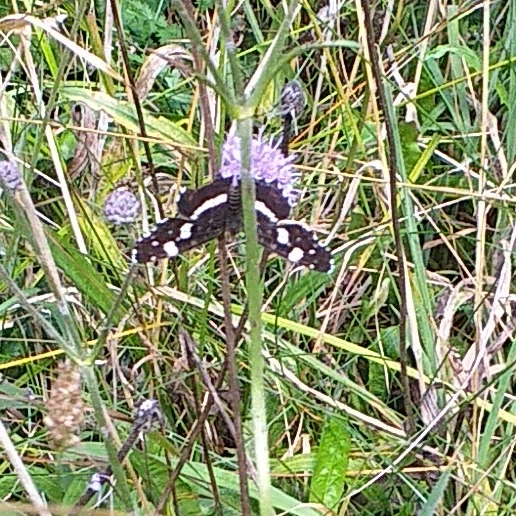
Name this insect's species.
Araschnia levana
